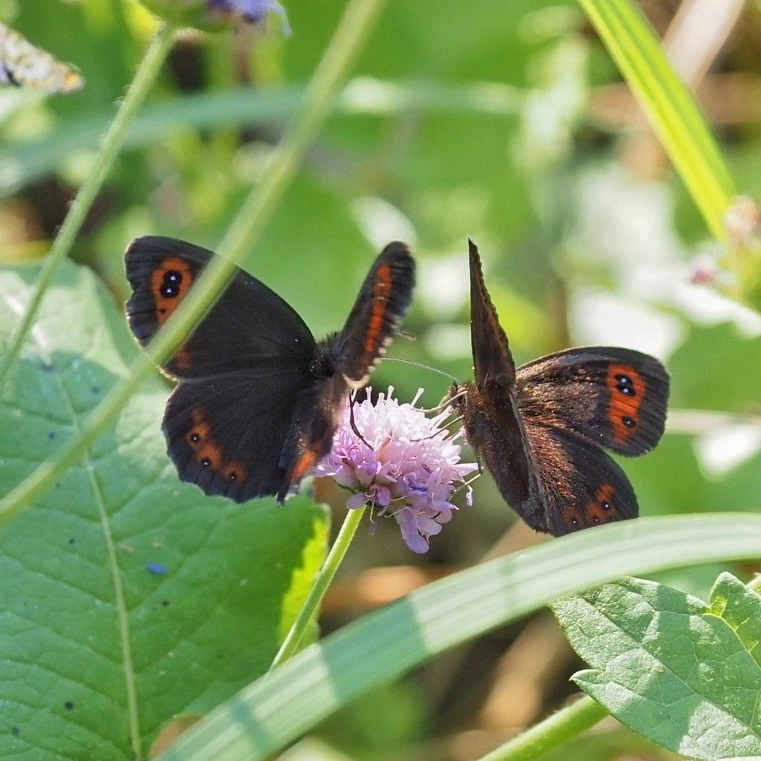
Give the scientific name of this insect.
Erebia aethiops
